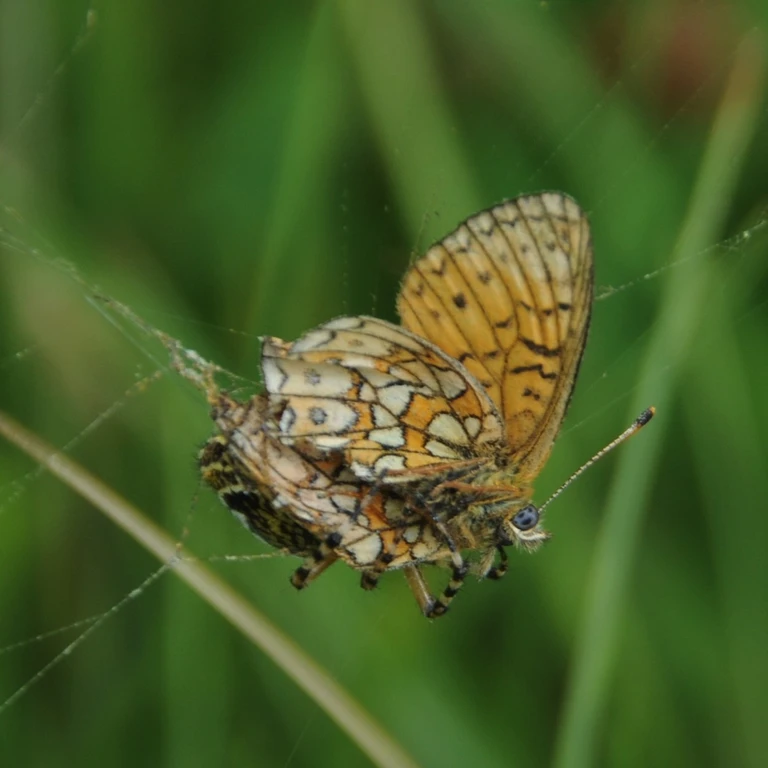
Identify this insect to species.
Boloria eunomia
